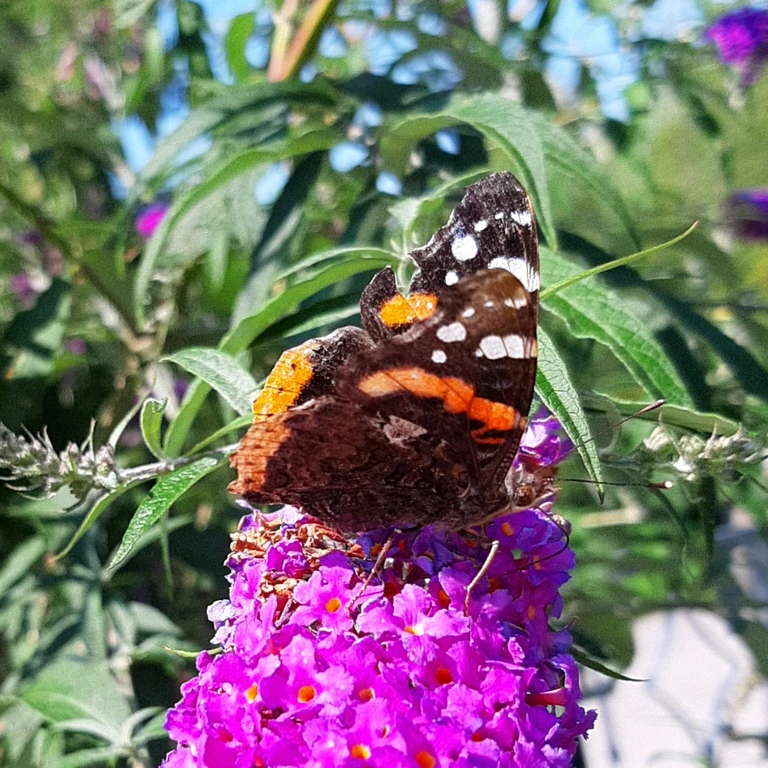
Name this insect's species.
Vanessa atalanta
